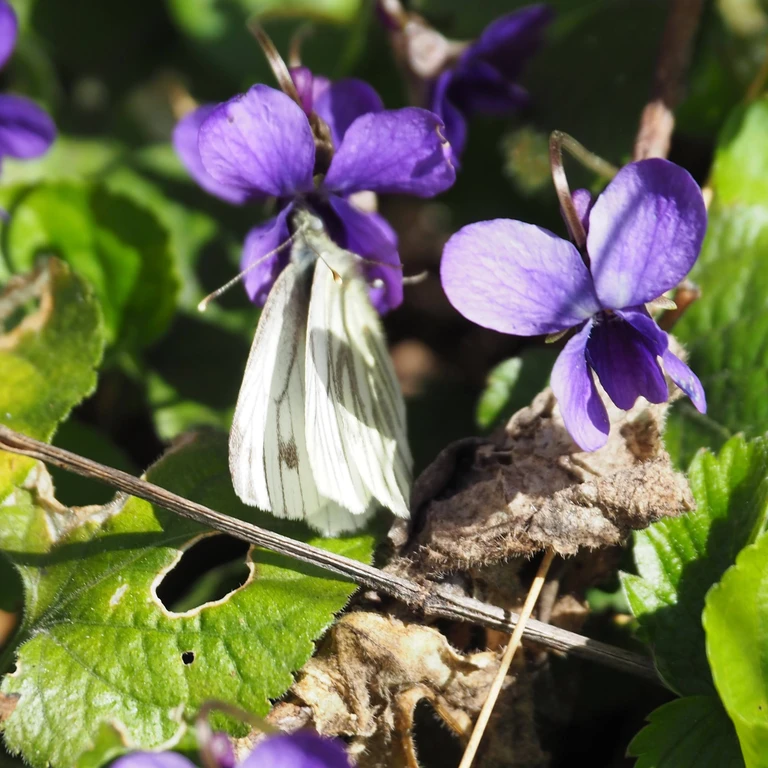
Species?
Pieris napi
